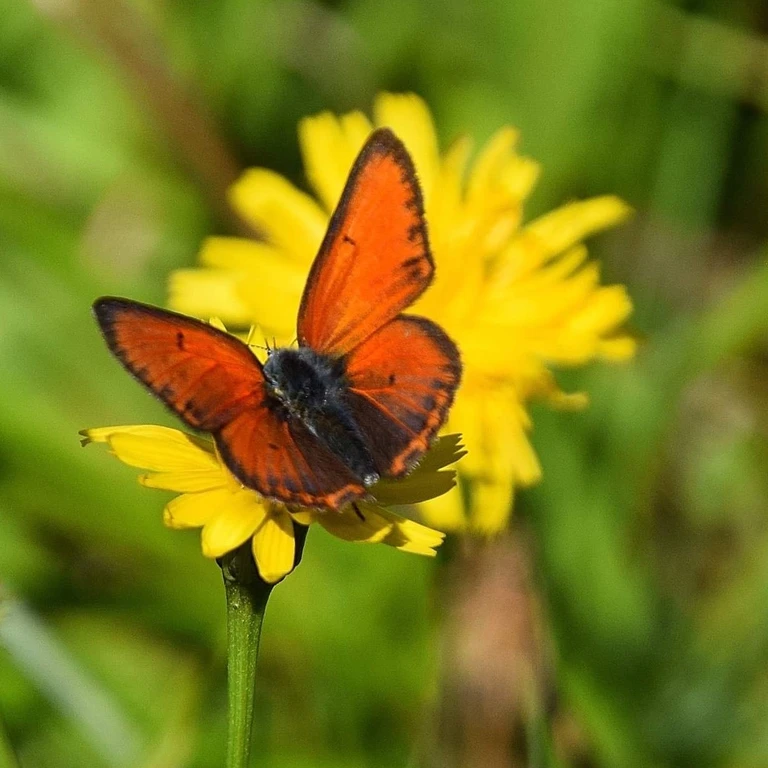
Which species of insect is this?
Lycaena hippothoe (also Palaeochrysophanus hippothoe)
